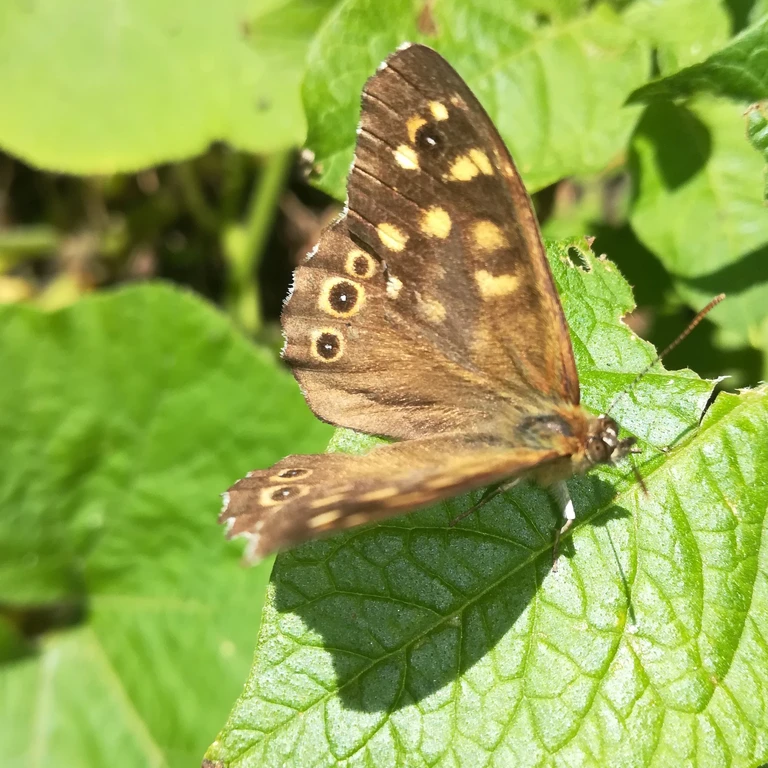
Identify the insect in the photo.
Pararge aegeria
